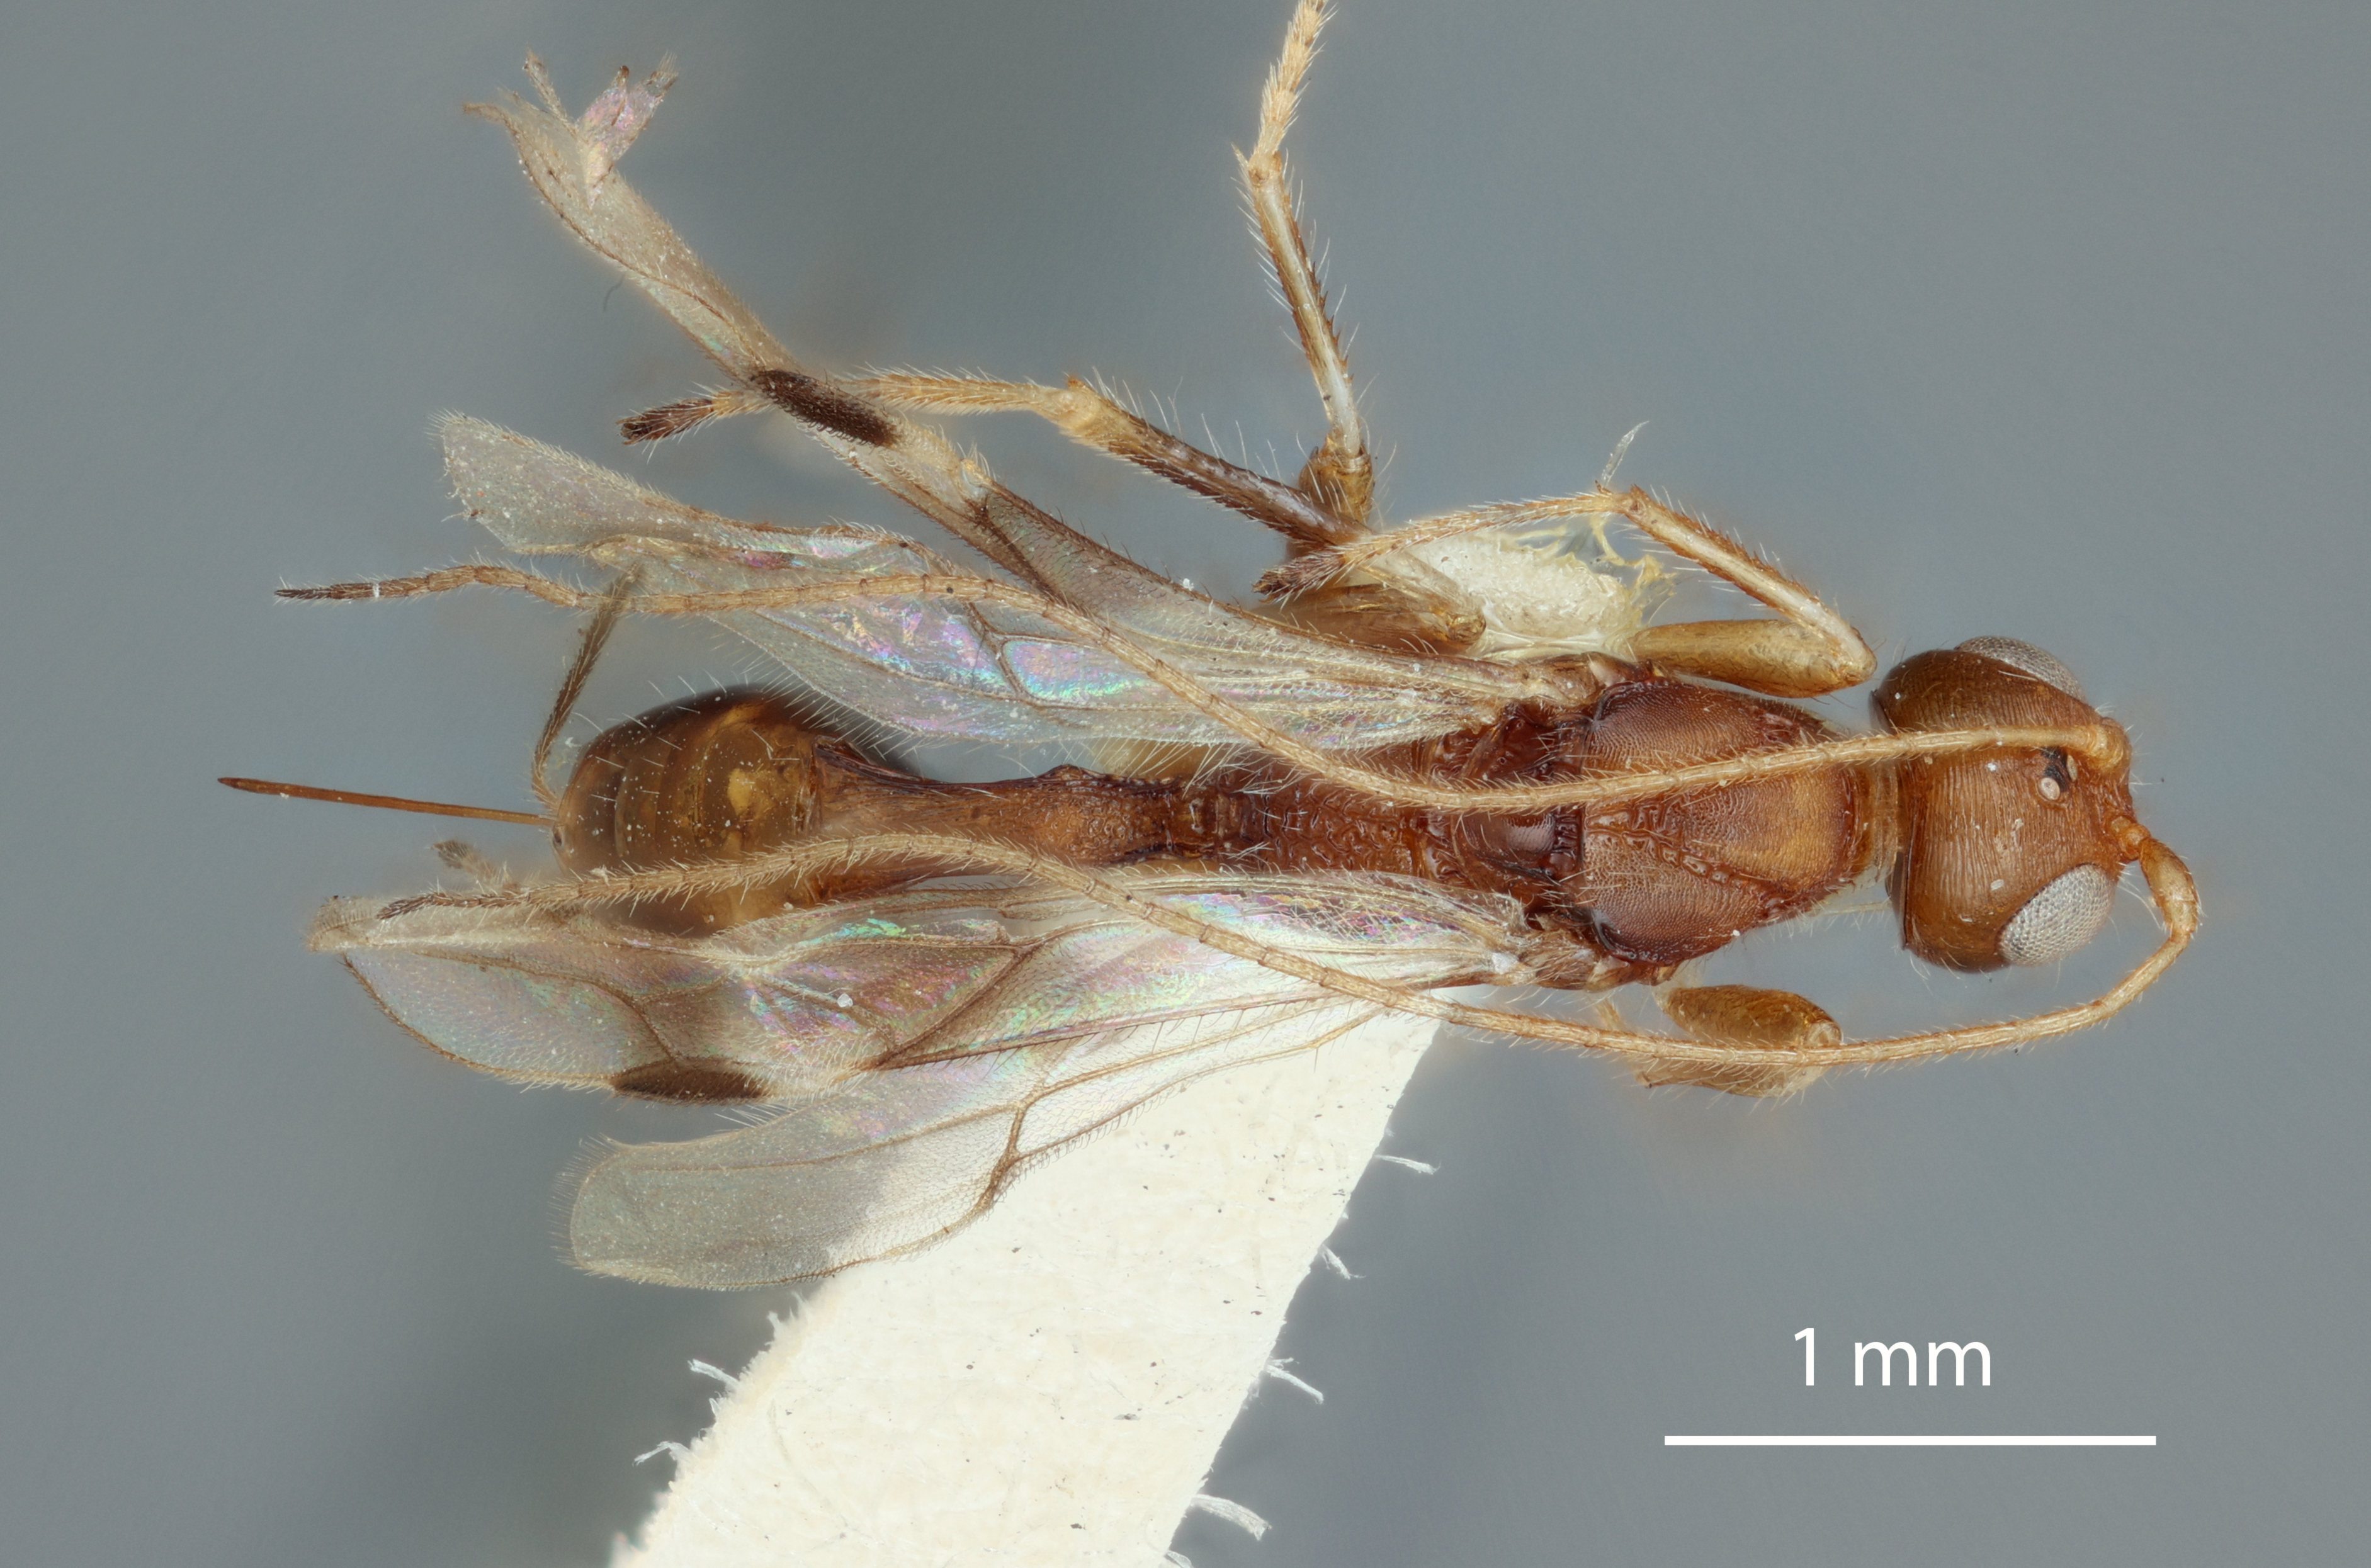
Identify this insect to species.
Spathius tahitiensis
